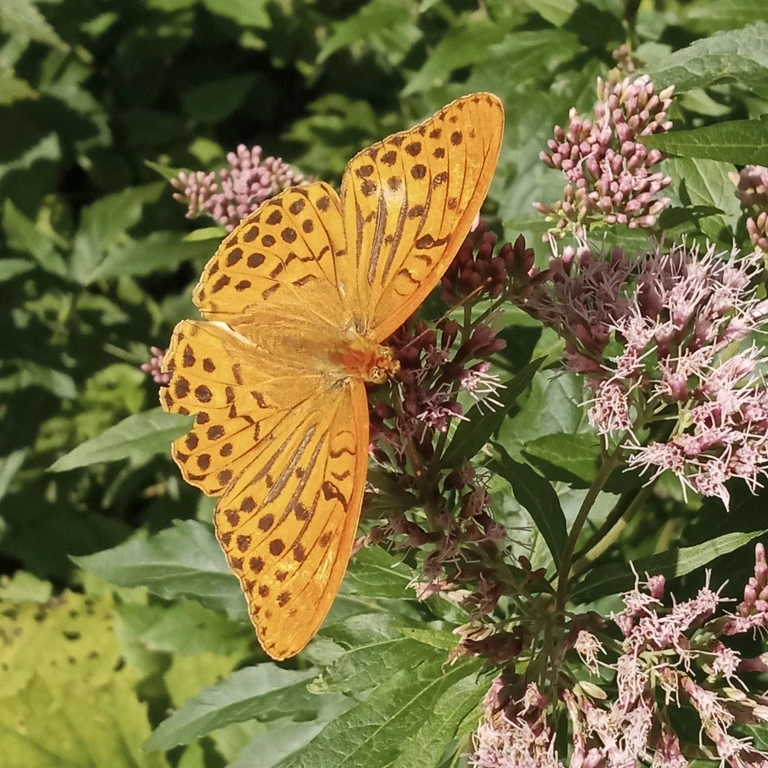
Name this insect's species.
Argynnis paphia
